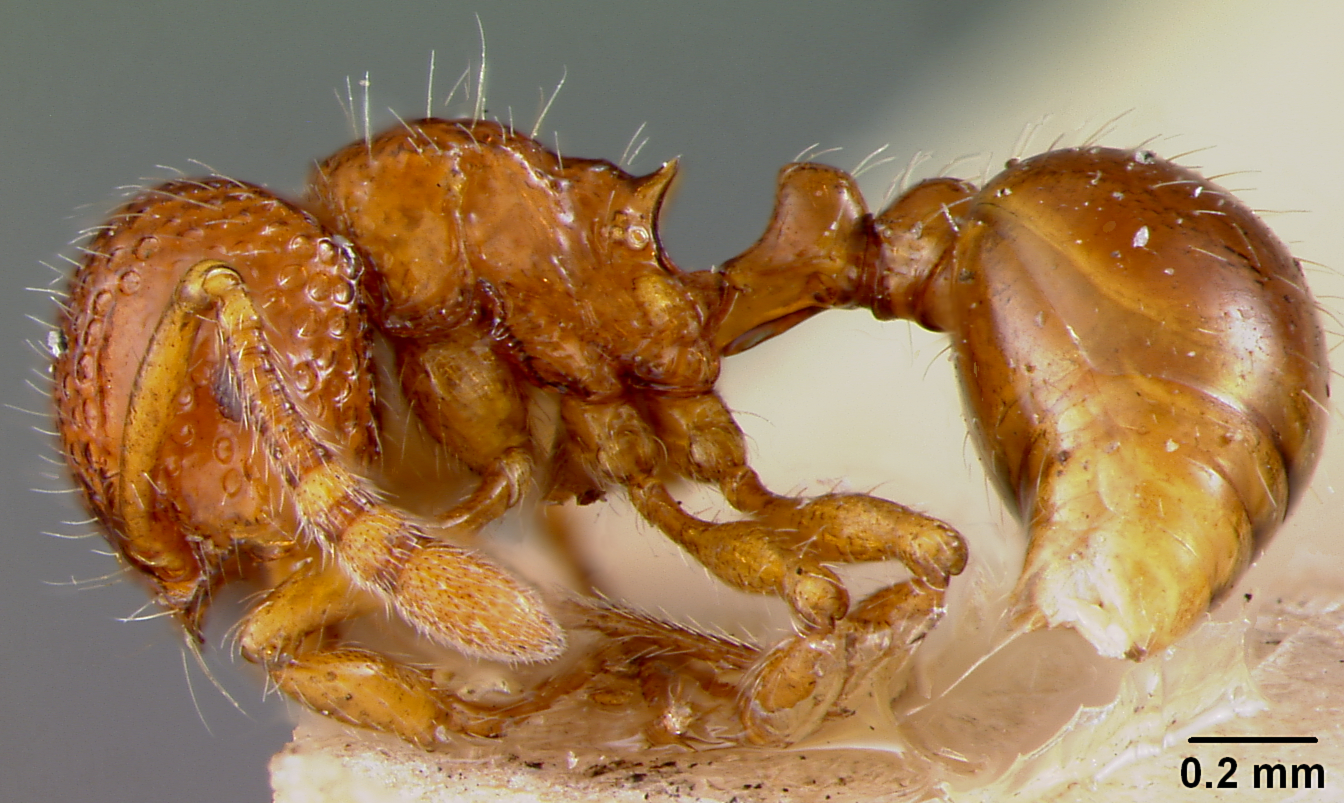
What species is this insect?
Pristomyrmex obesus
